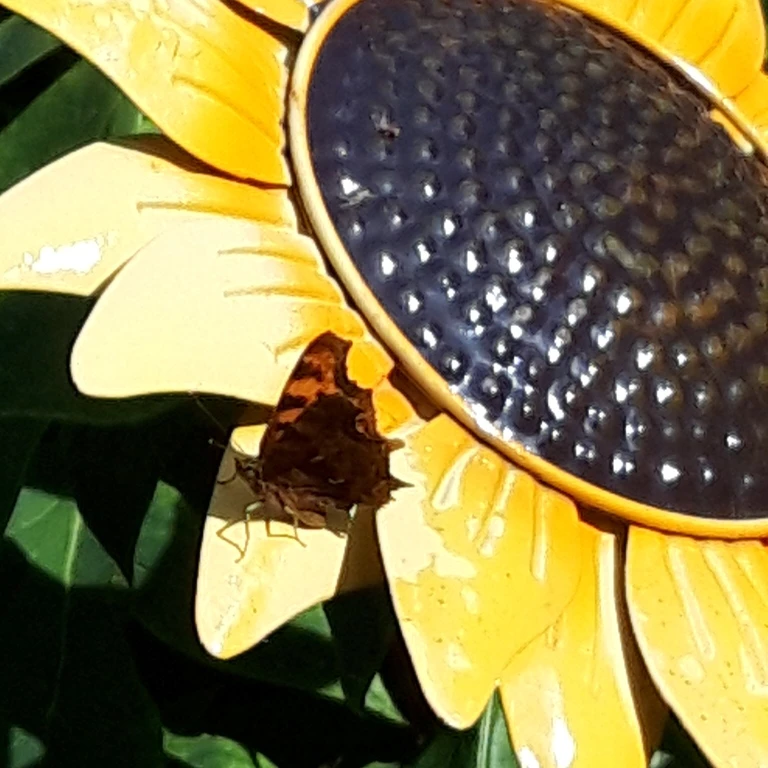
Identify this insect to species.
Polygonia c-album
